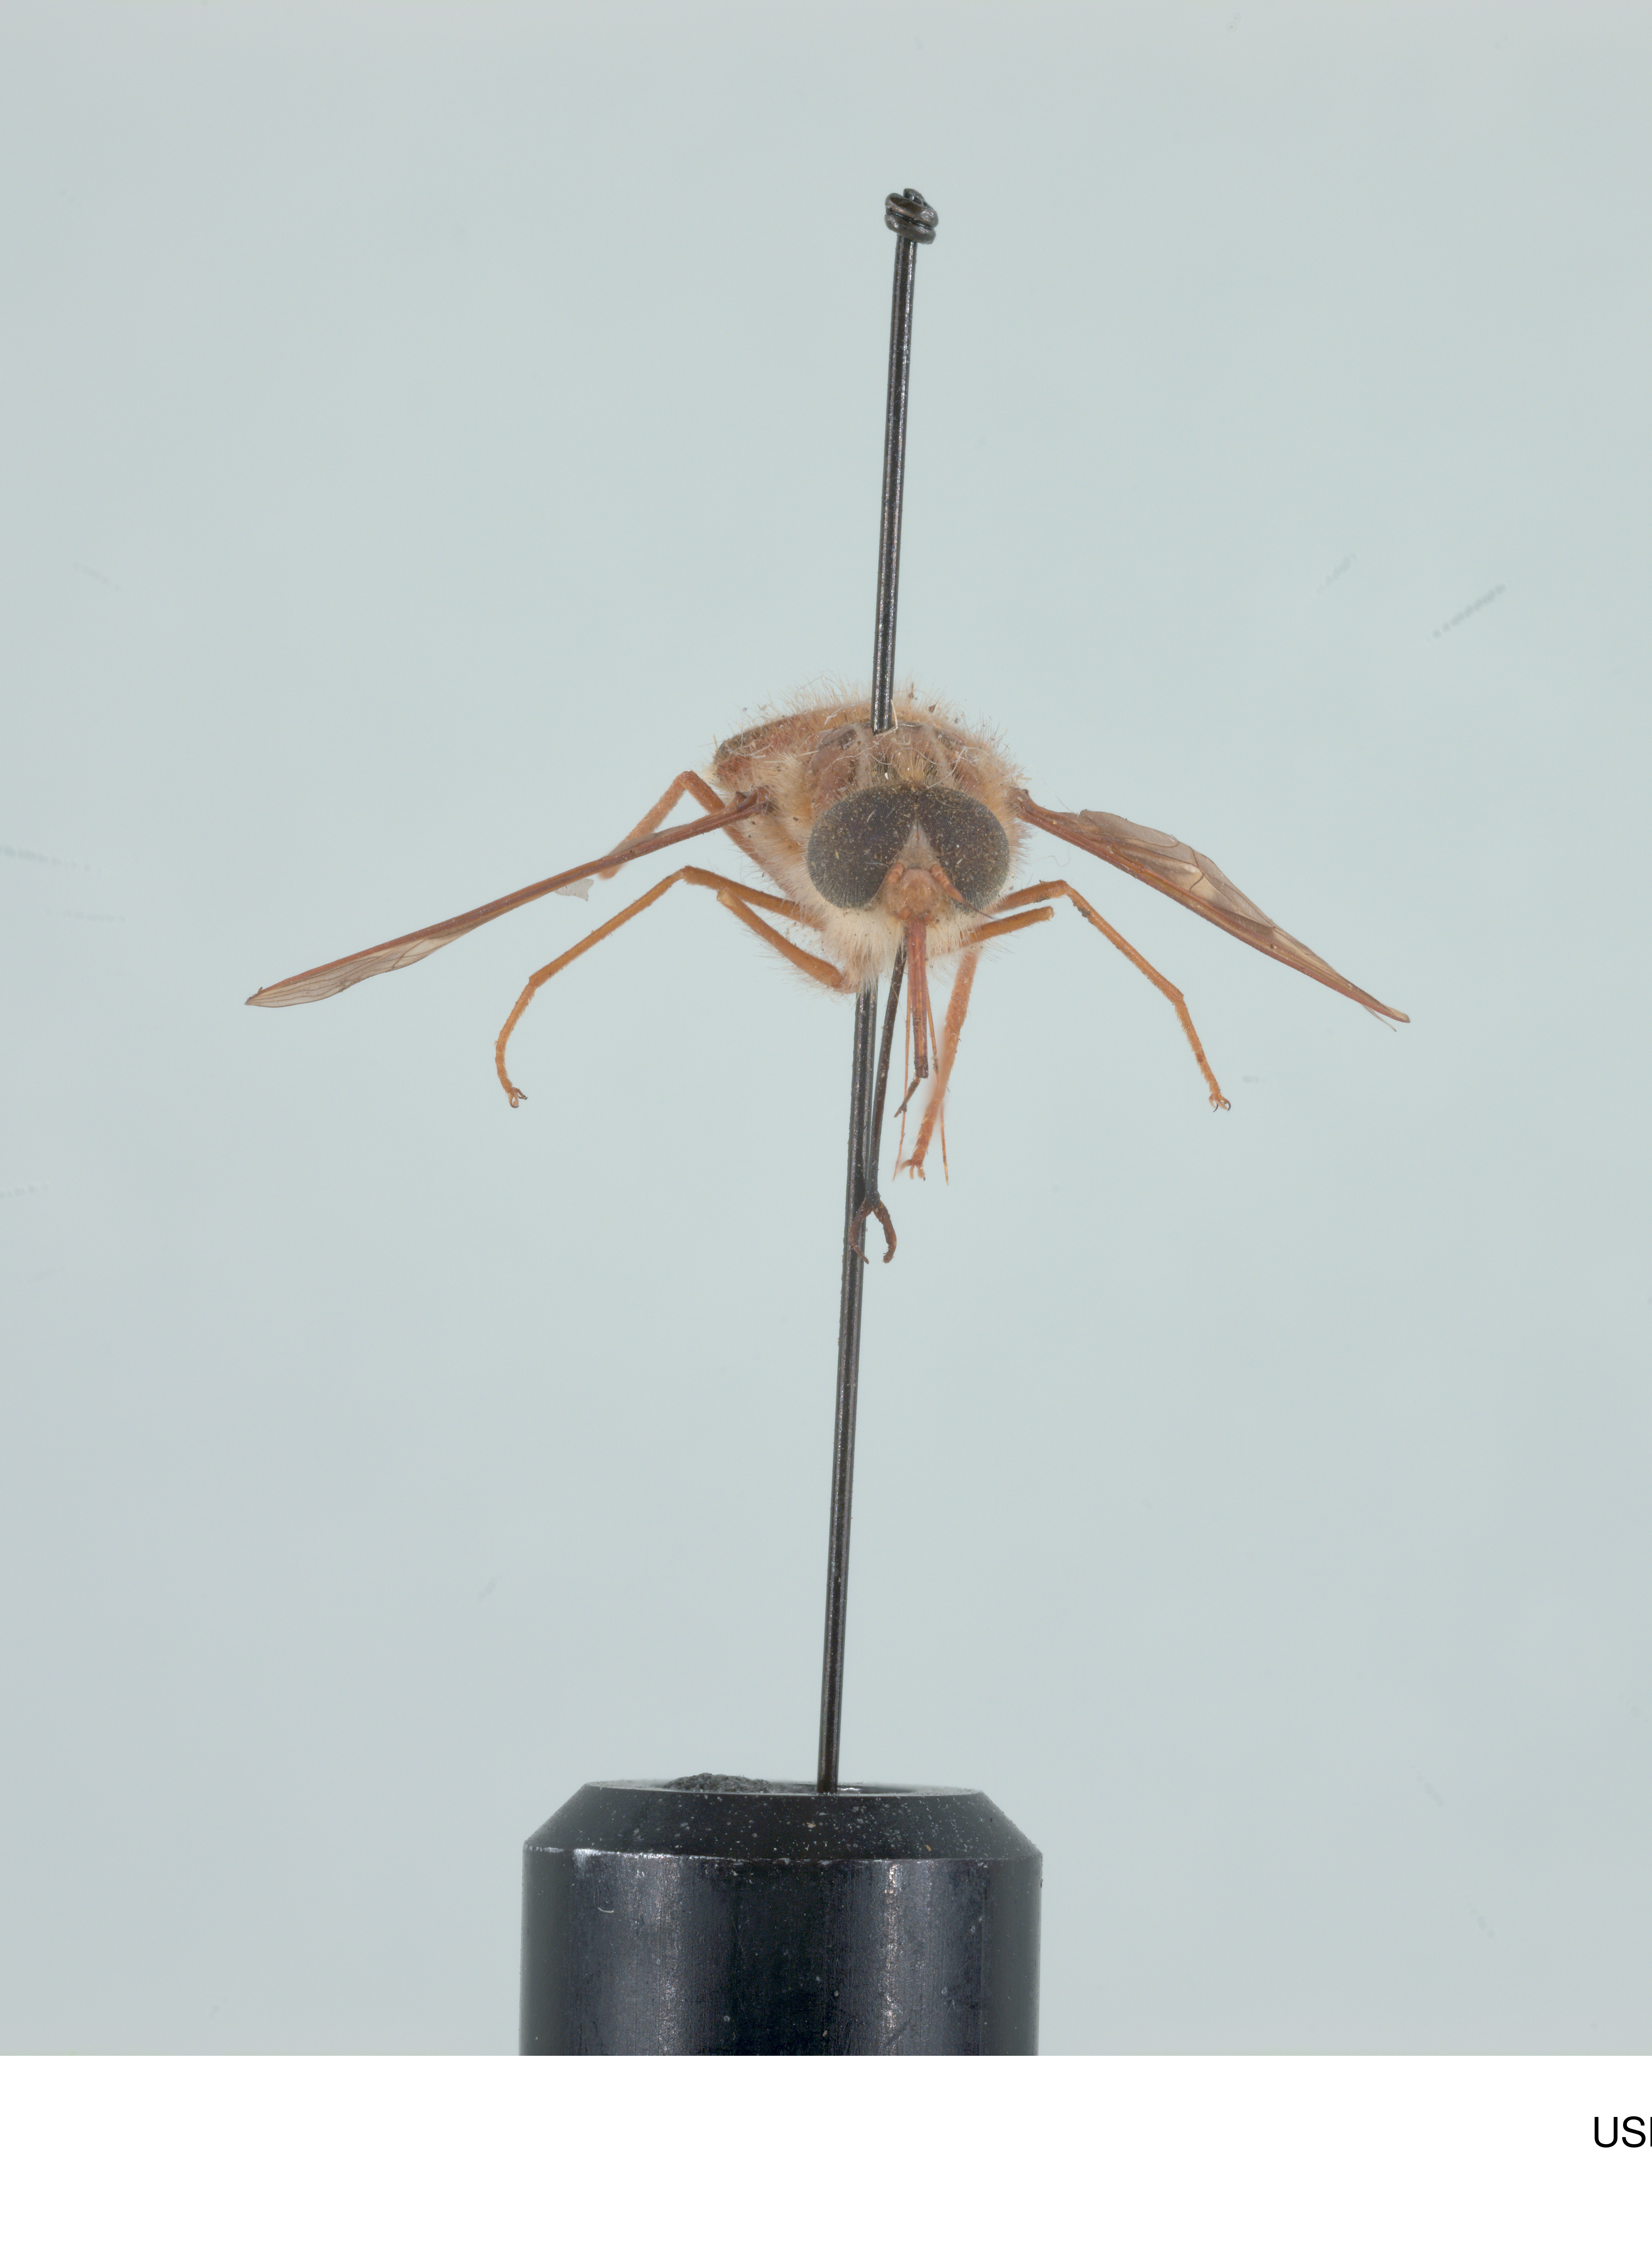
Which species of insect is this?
Hirmoneura nubipennis (also Trichophthalma nubipennis)
